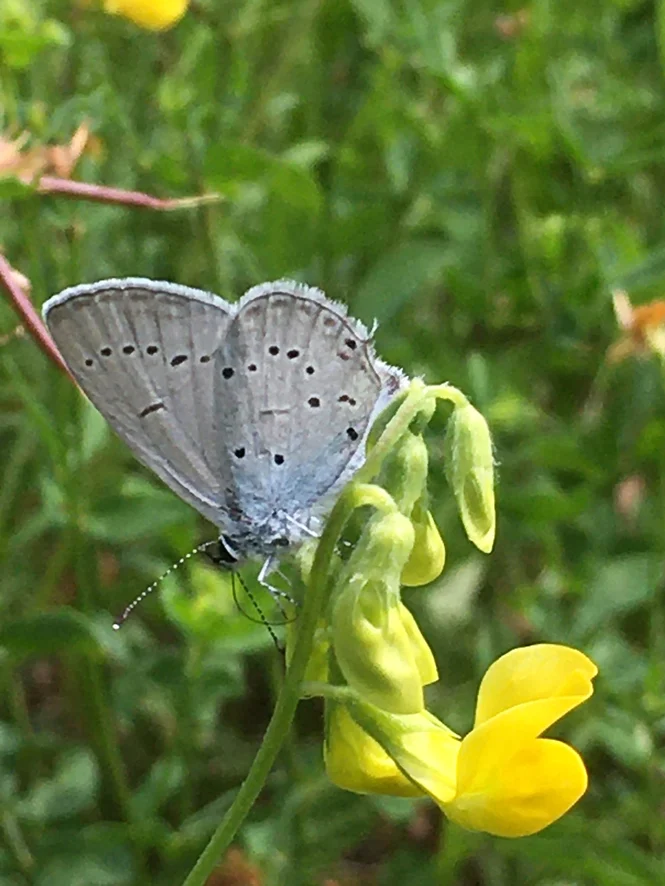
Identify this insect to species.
Cupido decolorata (also Elkalyce decolorata)
